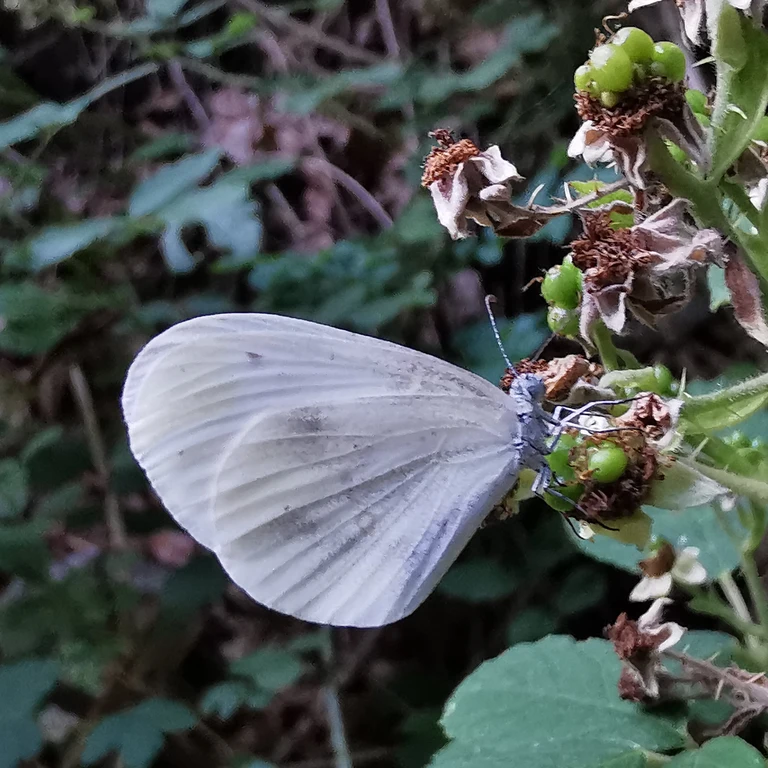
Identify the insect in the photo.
Leptidea sinapis/juvernica
